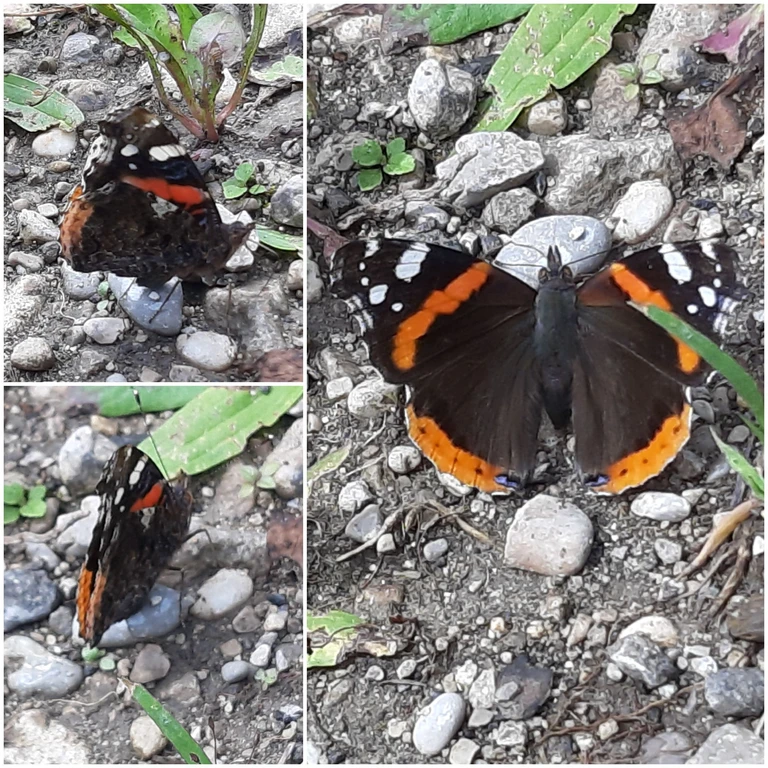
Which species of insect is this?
Vanessa atalanta
